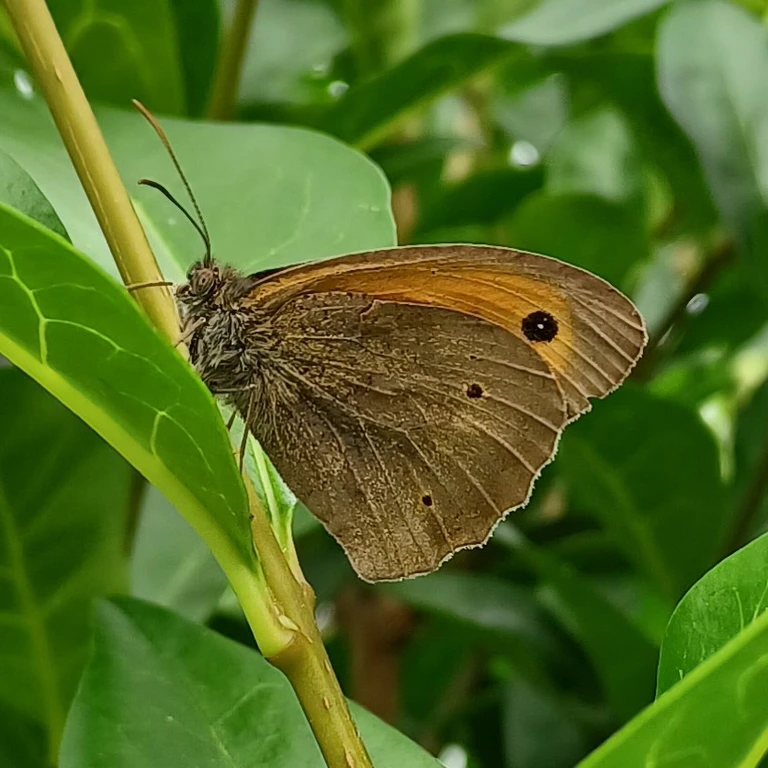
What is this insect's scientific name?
Maniola jurtina
